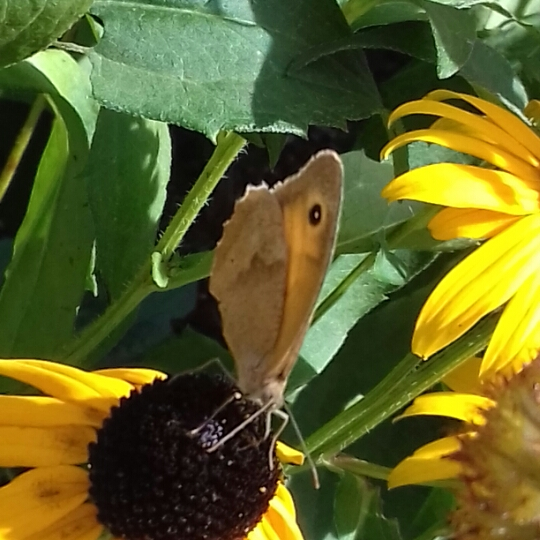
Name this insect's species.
Maniola jurtina
